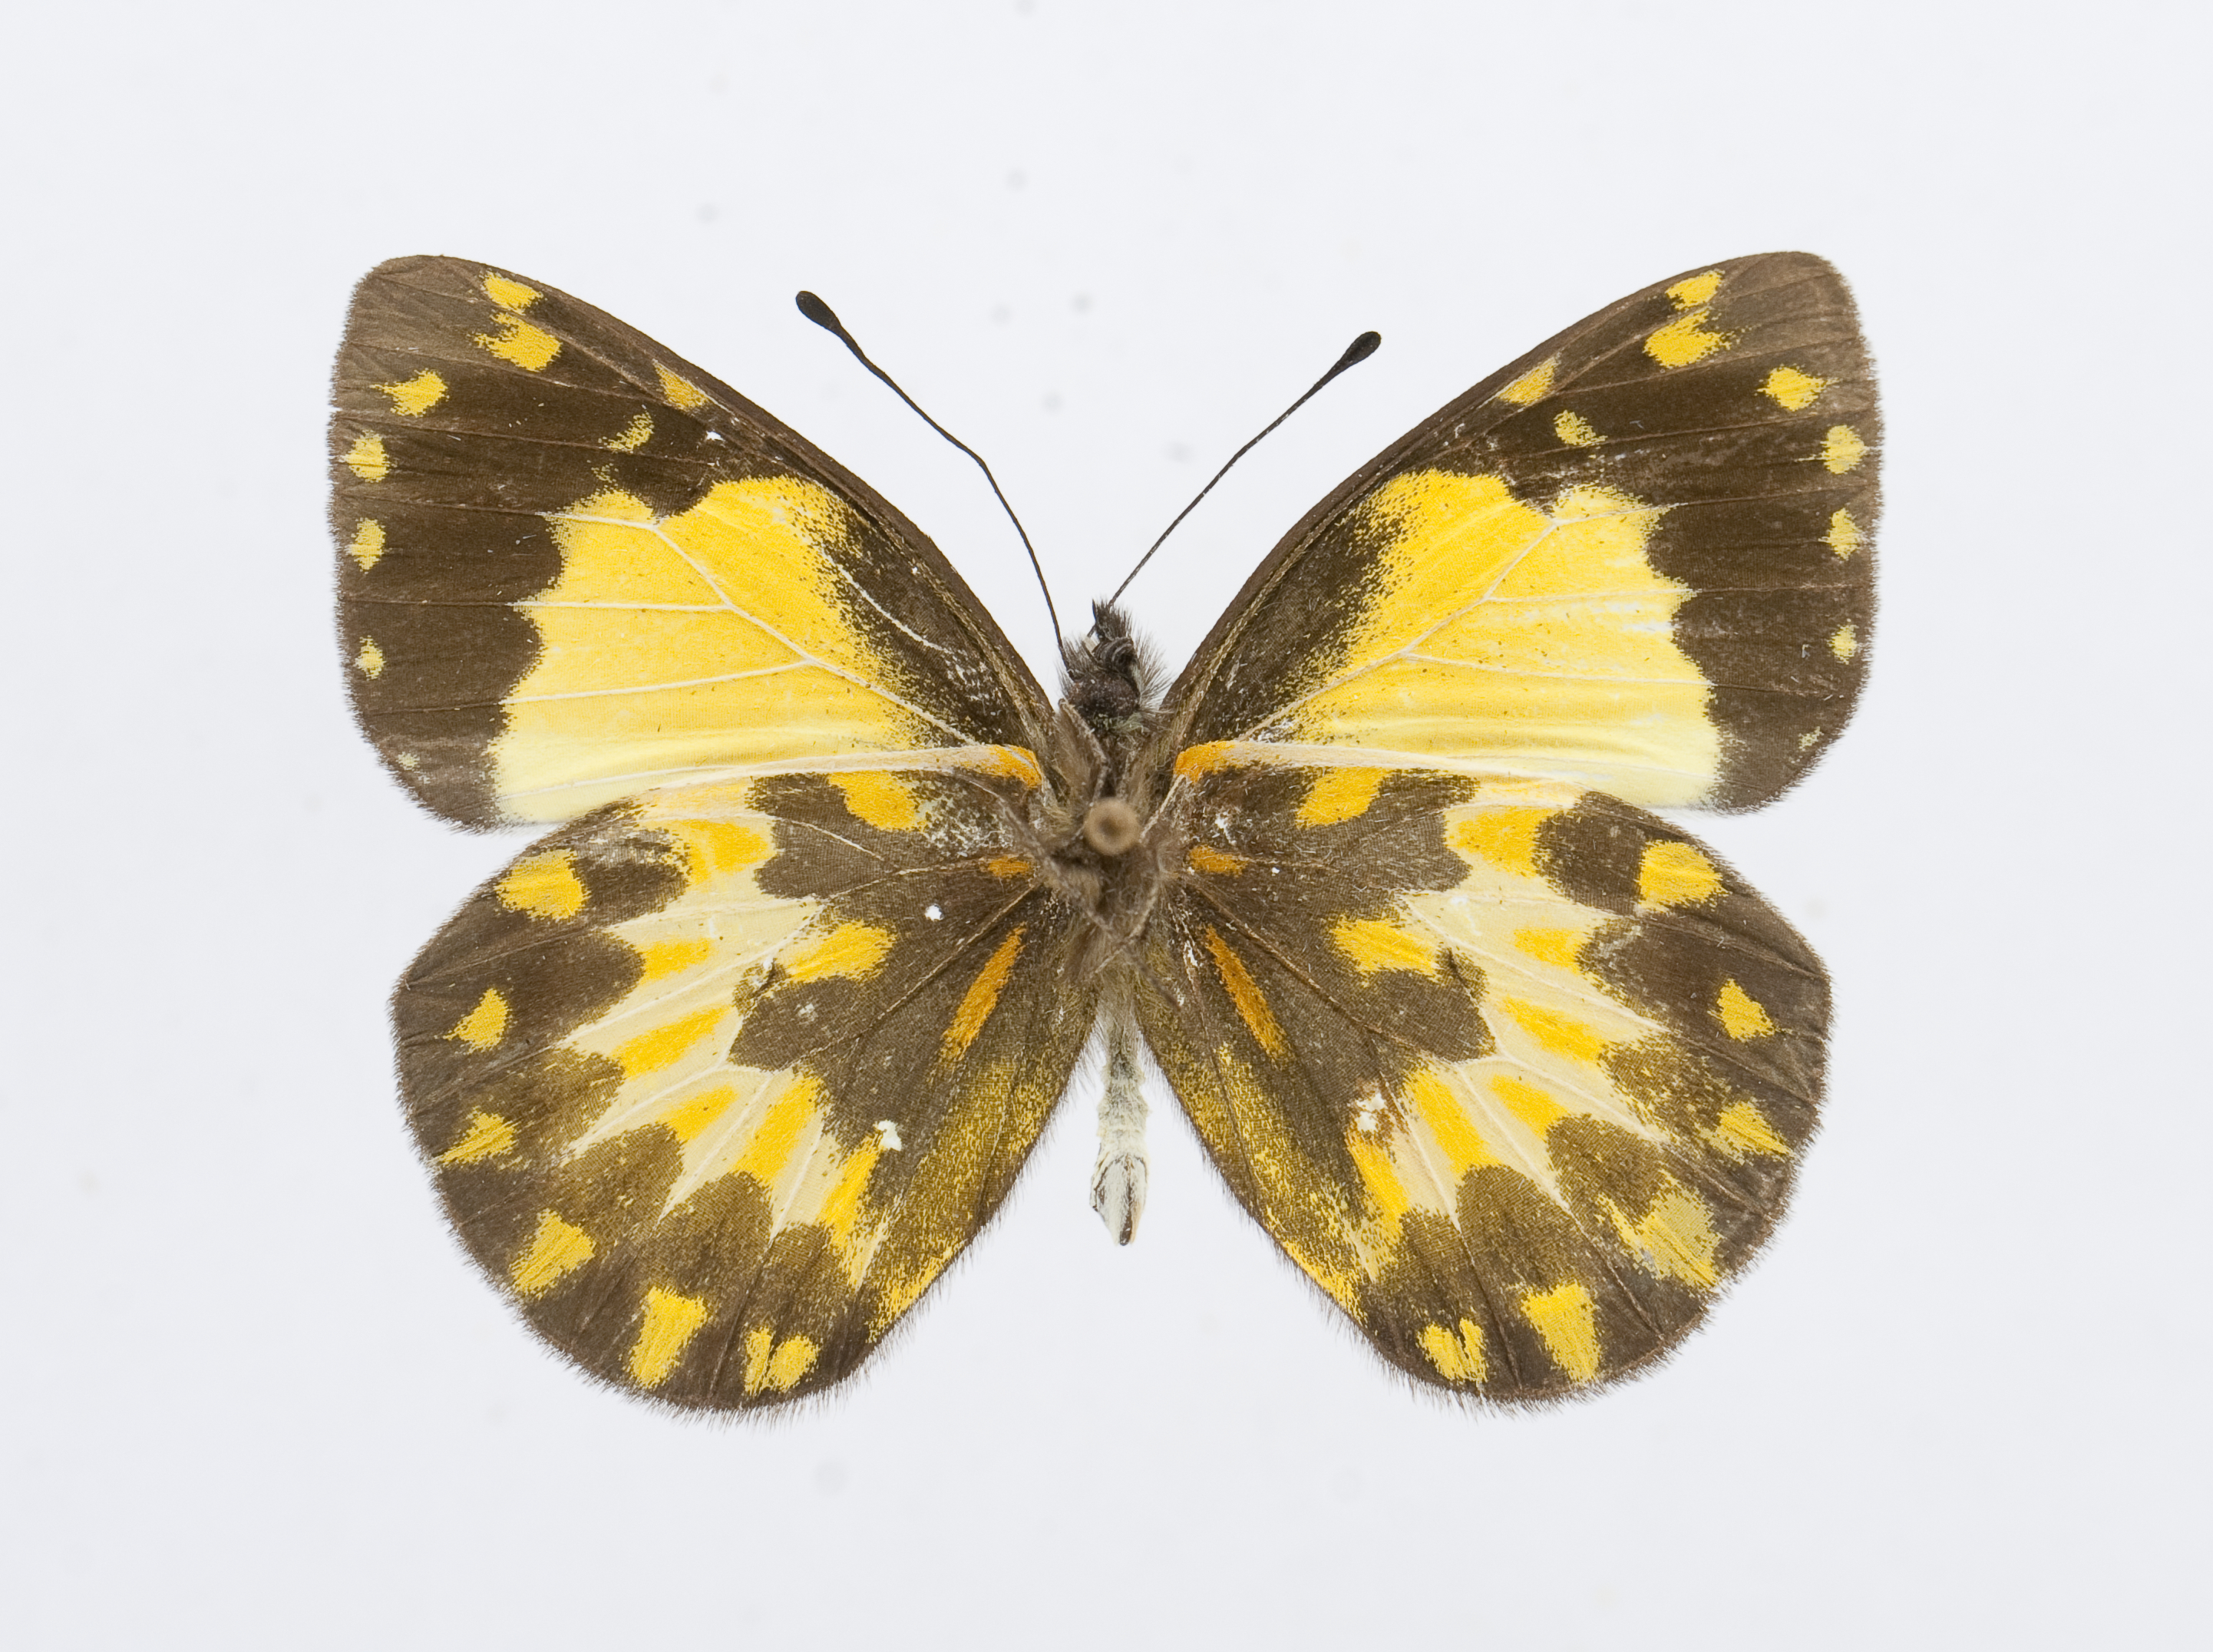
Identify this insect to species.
Delias angabungana
